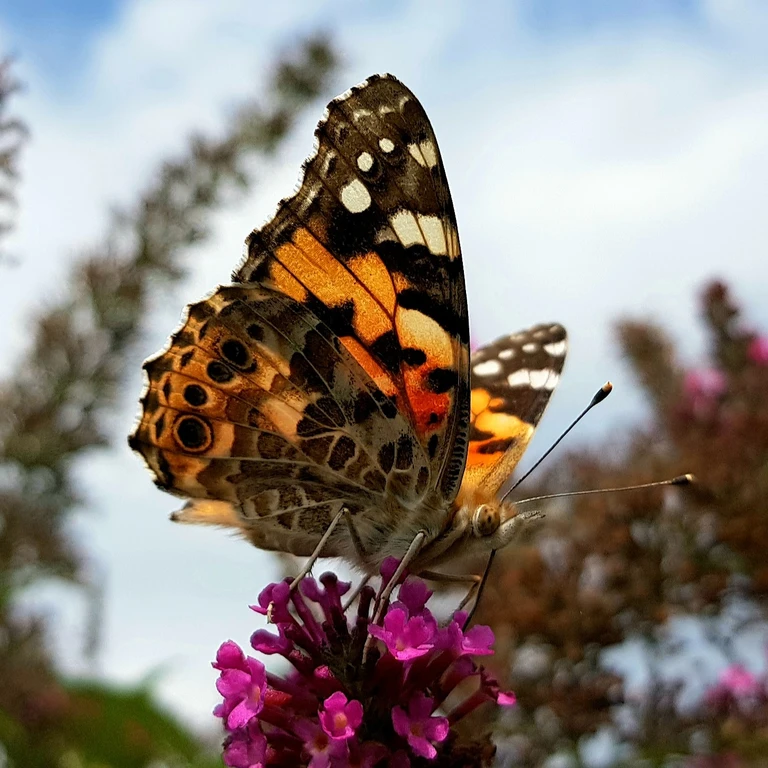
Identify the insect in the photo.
Vanessa cardui
